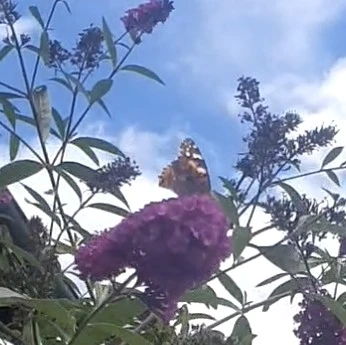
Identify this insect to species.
Vanessa atalanta
